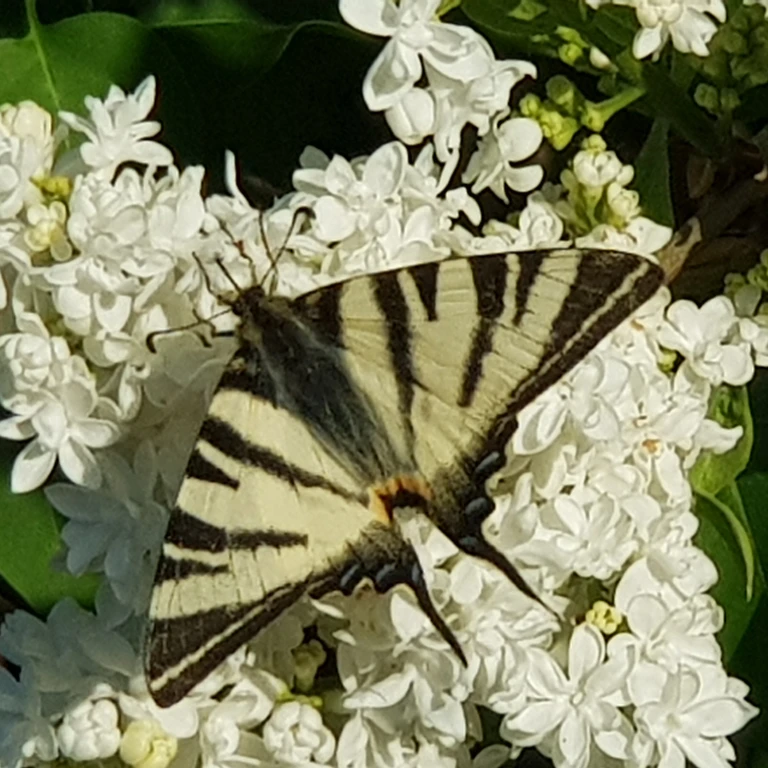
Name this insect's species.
Iphiclides podalirius
